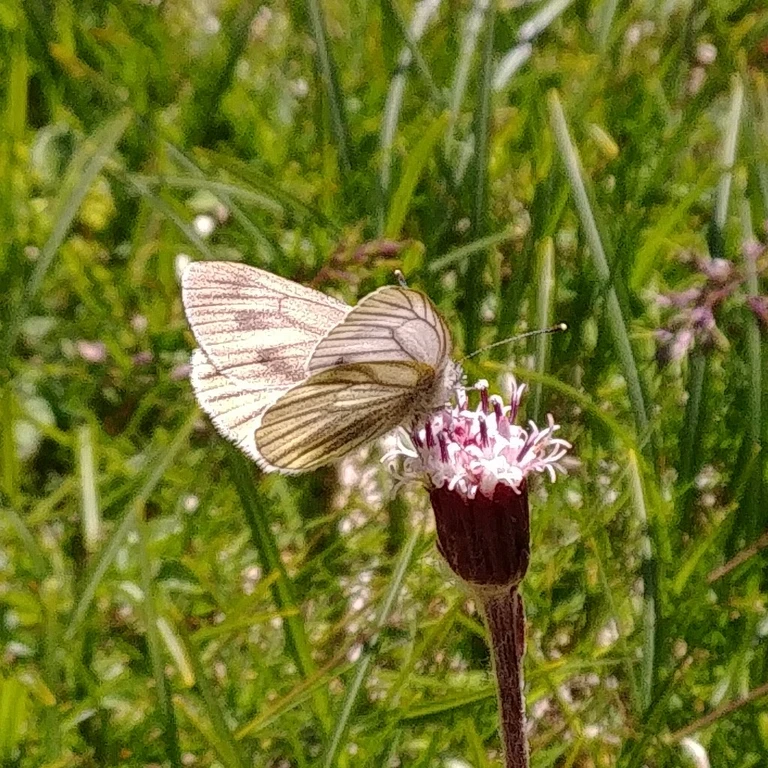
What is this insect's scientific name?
Pieris bryoniae
